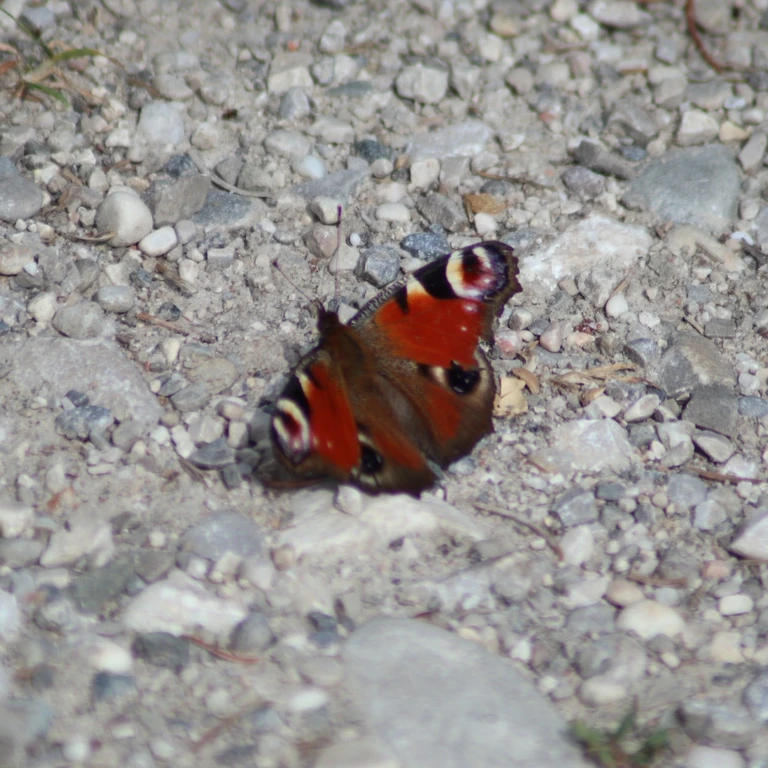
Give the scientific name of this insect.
Aglais io
